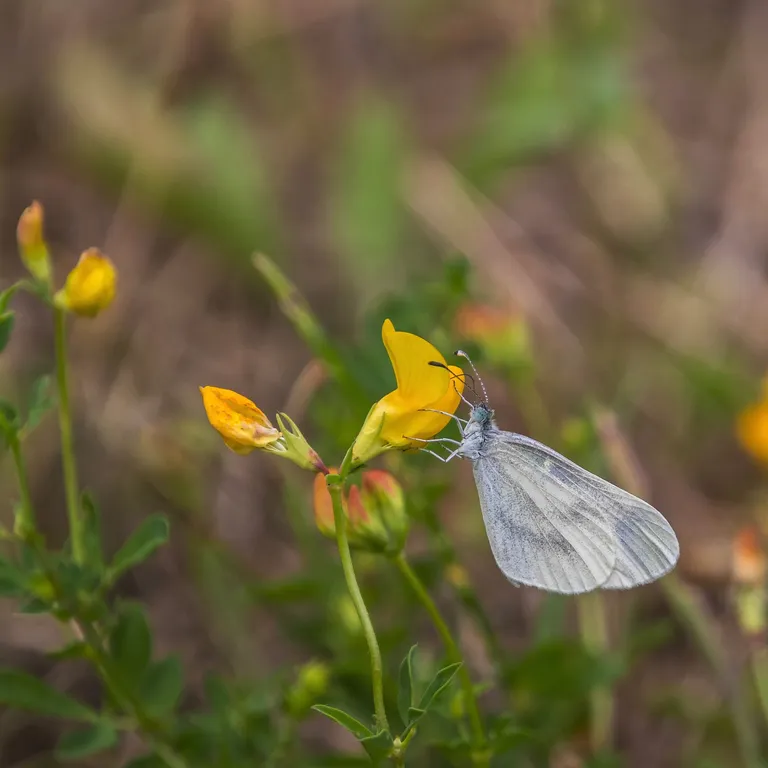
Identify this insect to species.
Leptidea sinapis/juvernica
